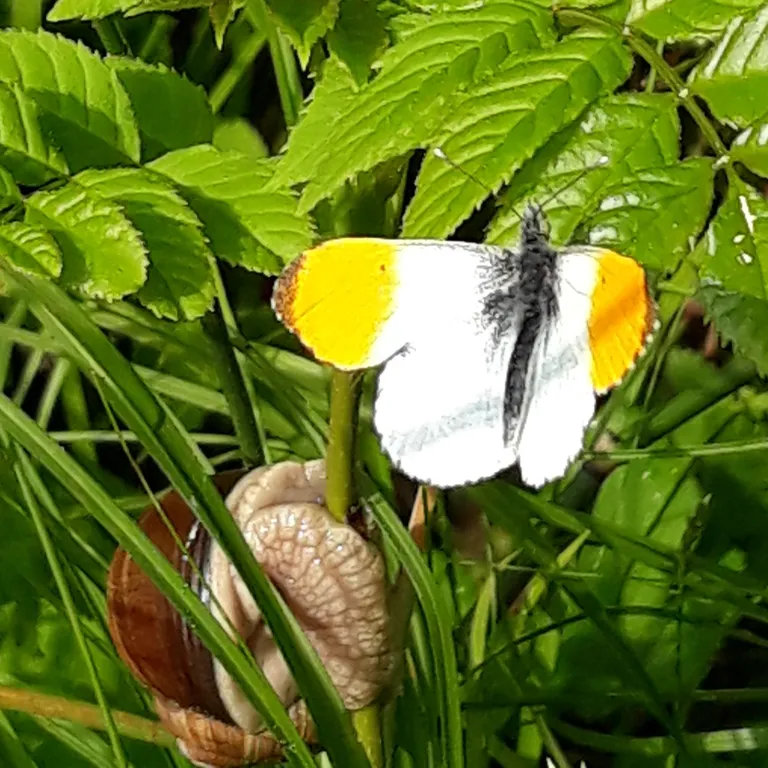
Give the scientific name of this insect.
Anthocharis cardamines
